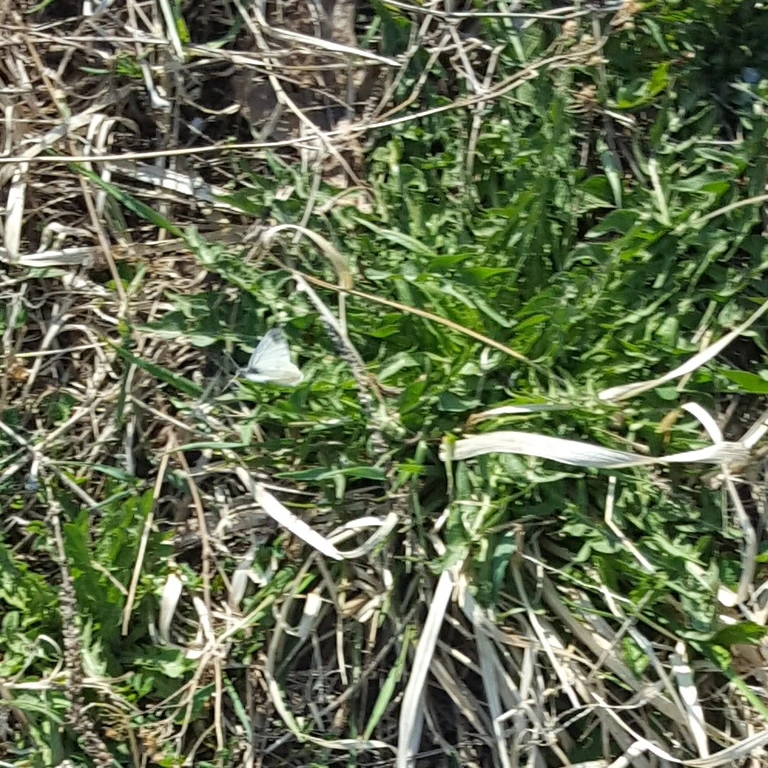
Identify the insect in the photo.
Leptidea sinapis/juvernica
